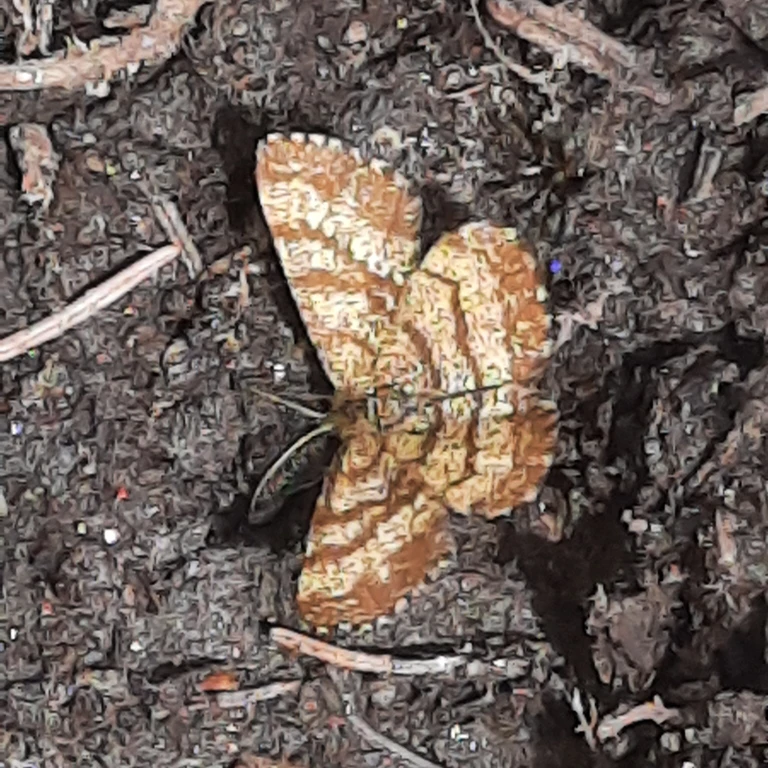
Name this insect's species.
Ematurga atomaria
